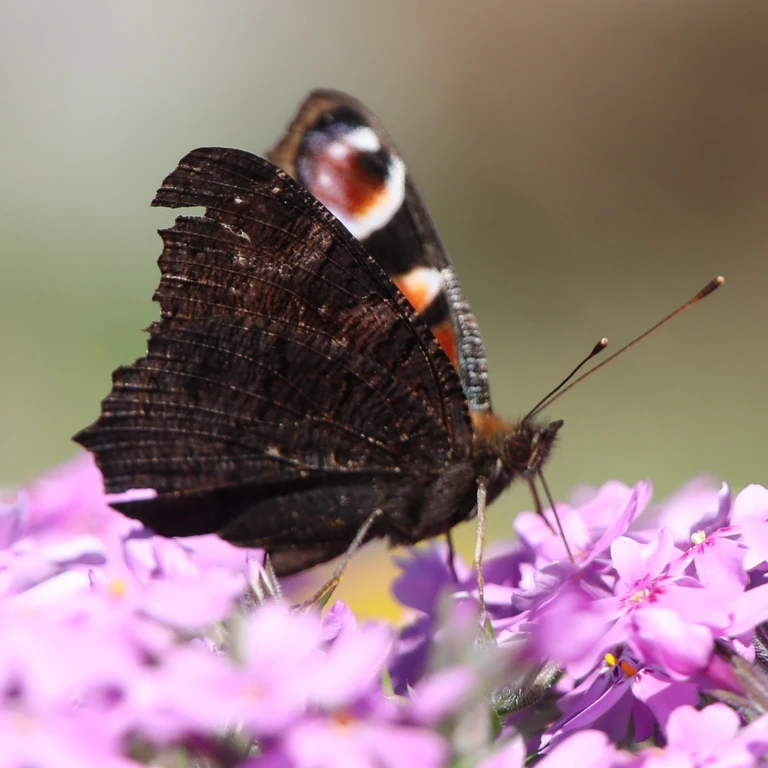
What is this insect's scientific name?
Aglais io
